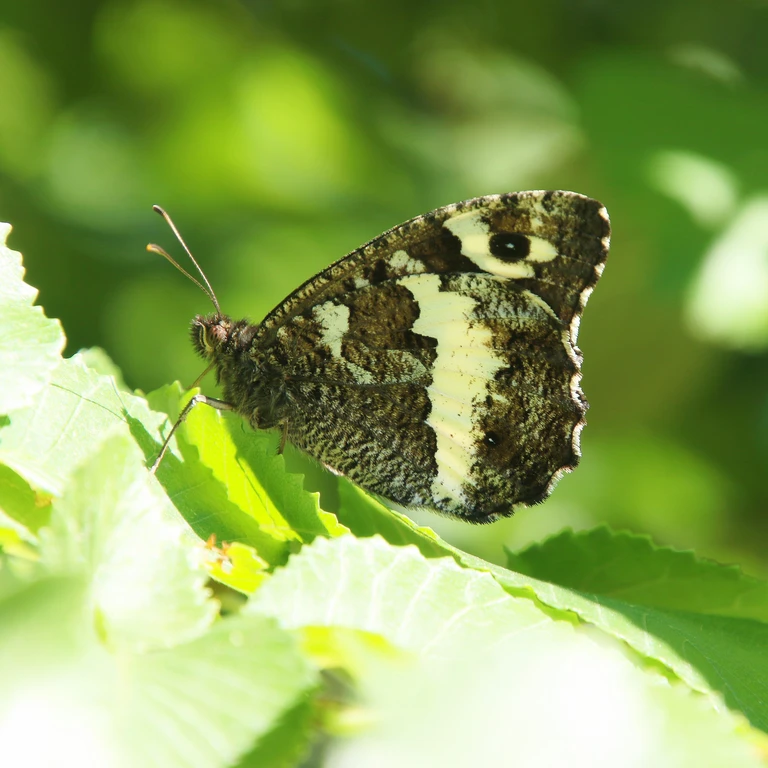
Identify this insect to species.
Brintesia circe
